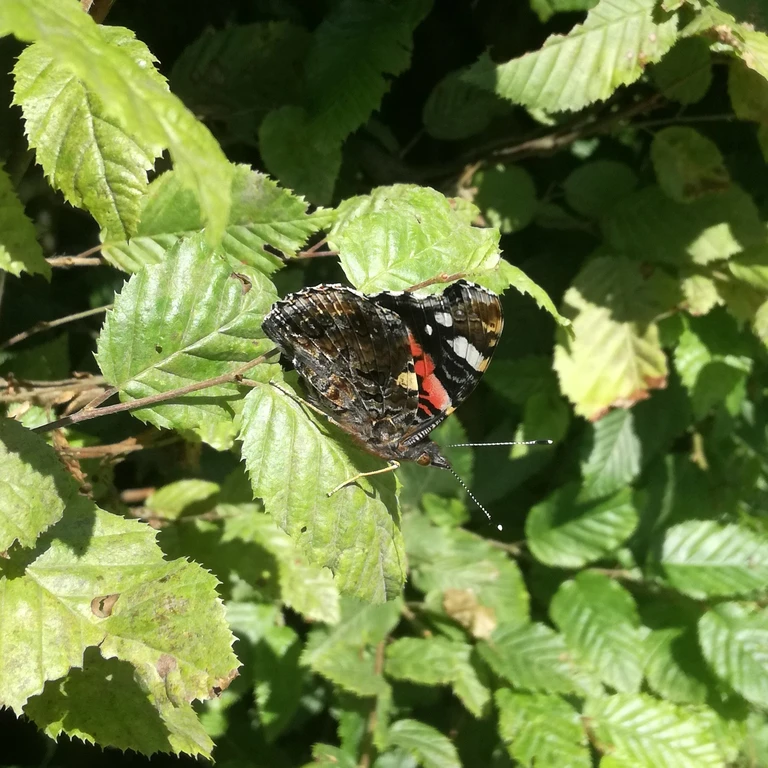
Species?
Vanessa atalanta
